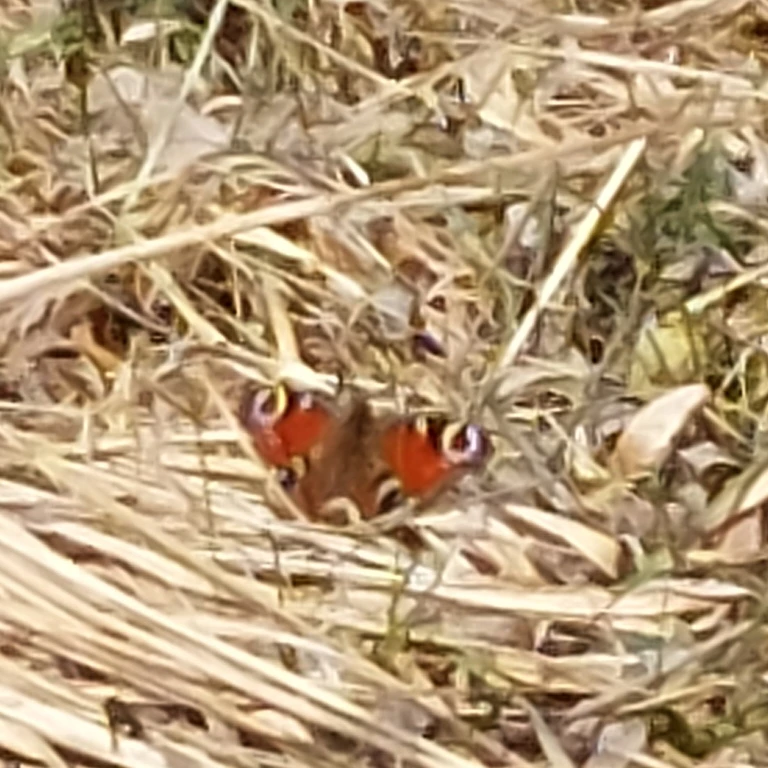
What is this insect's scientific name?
Aglais io
